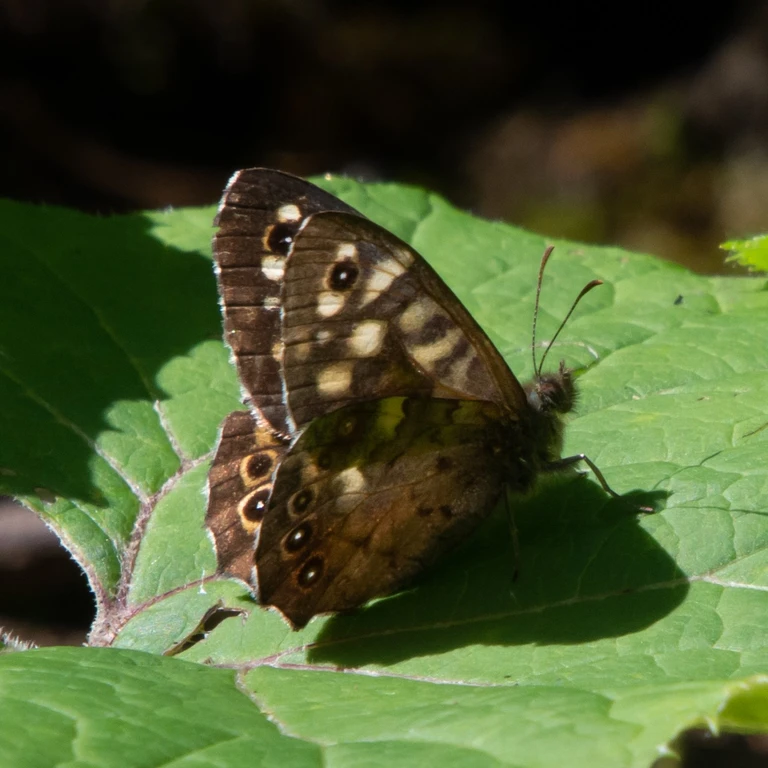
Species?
Pararge aegeria
